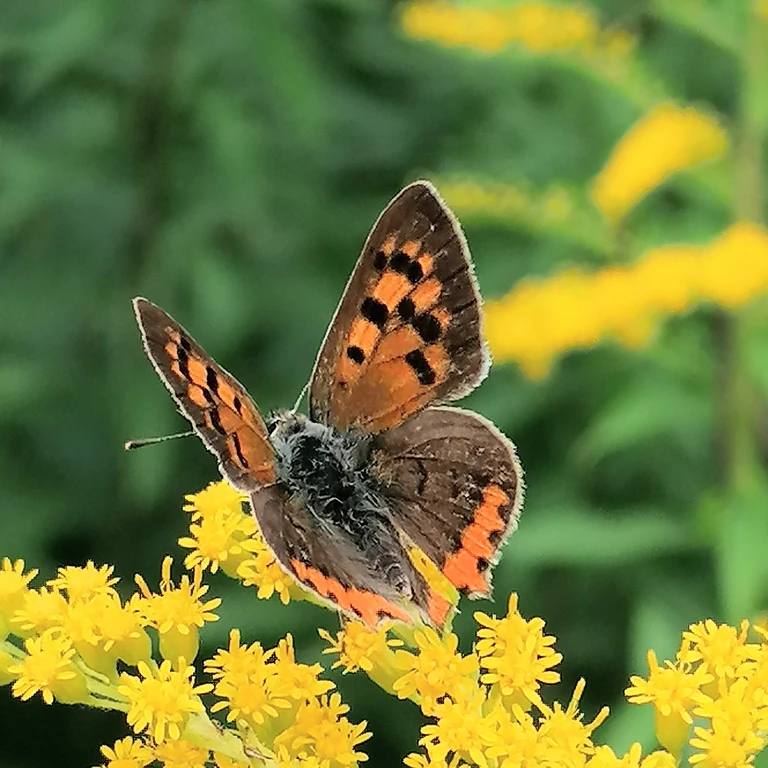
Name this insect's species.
Lycaena phlaeas
